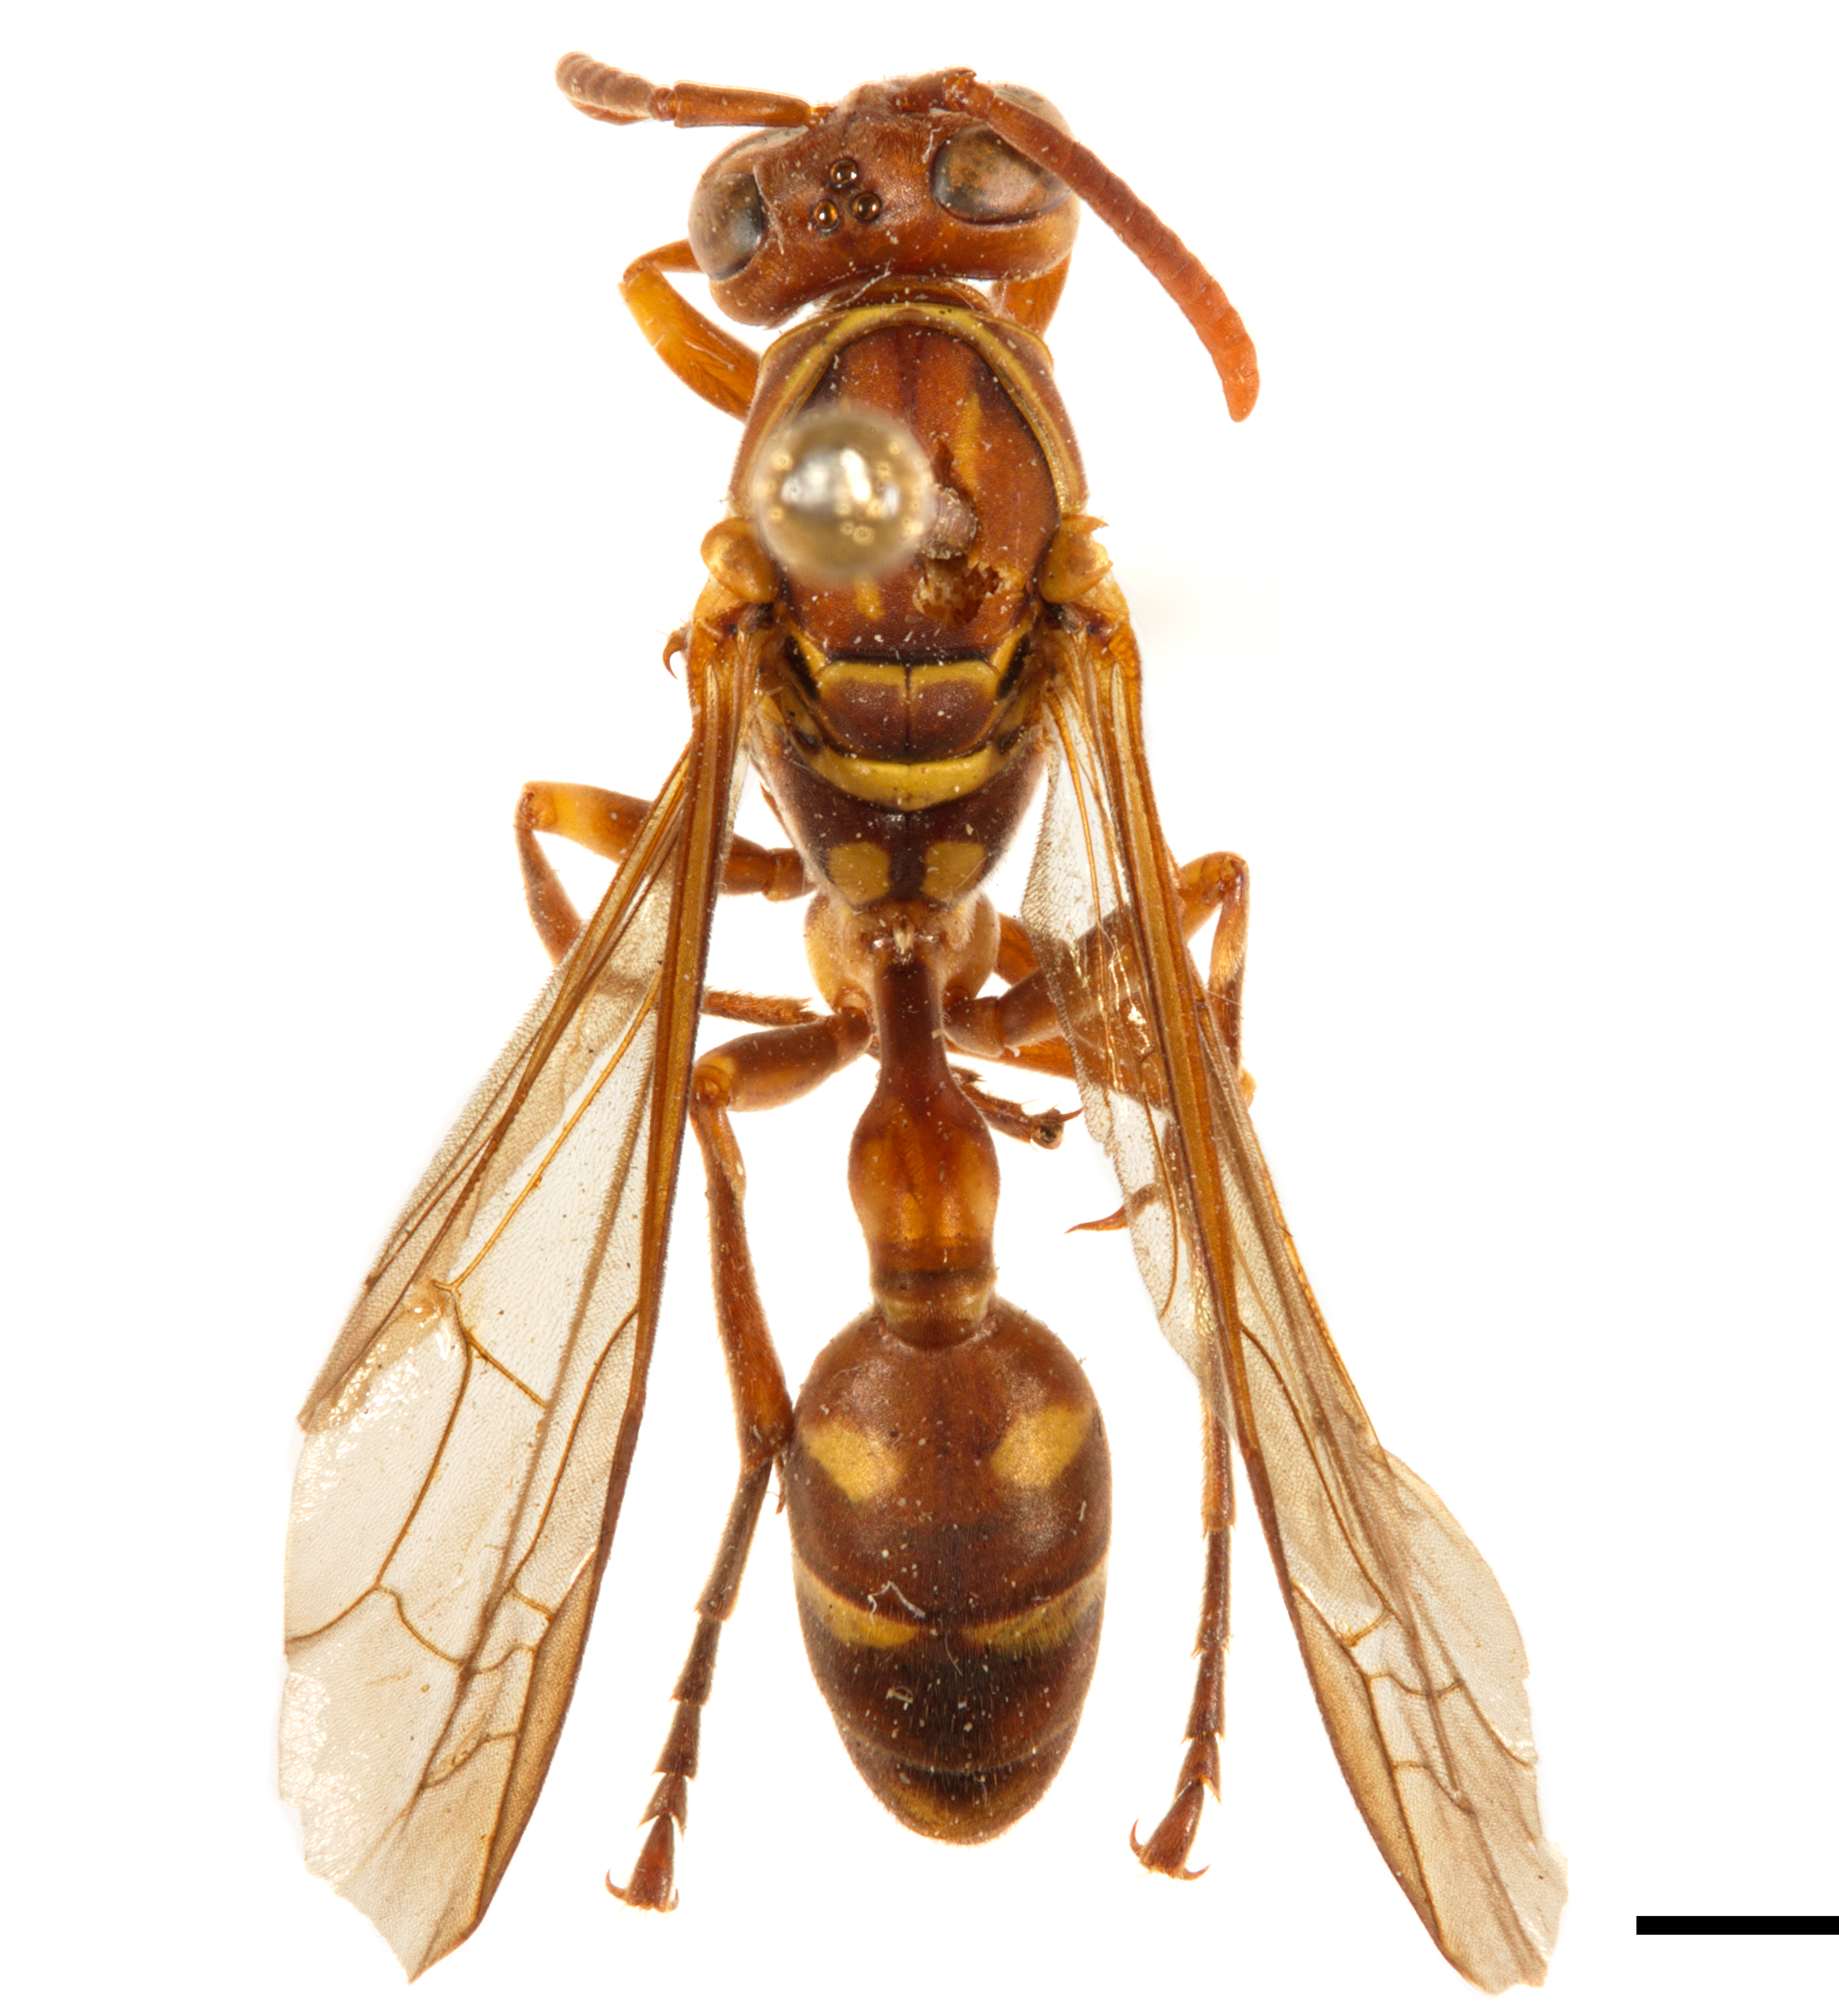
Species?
Parapolybia varia
